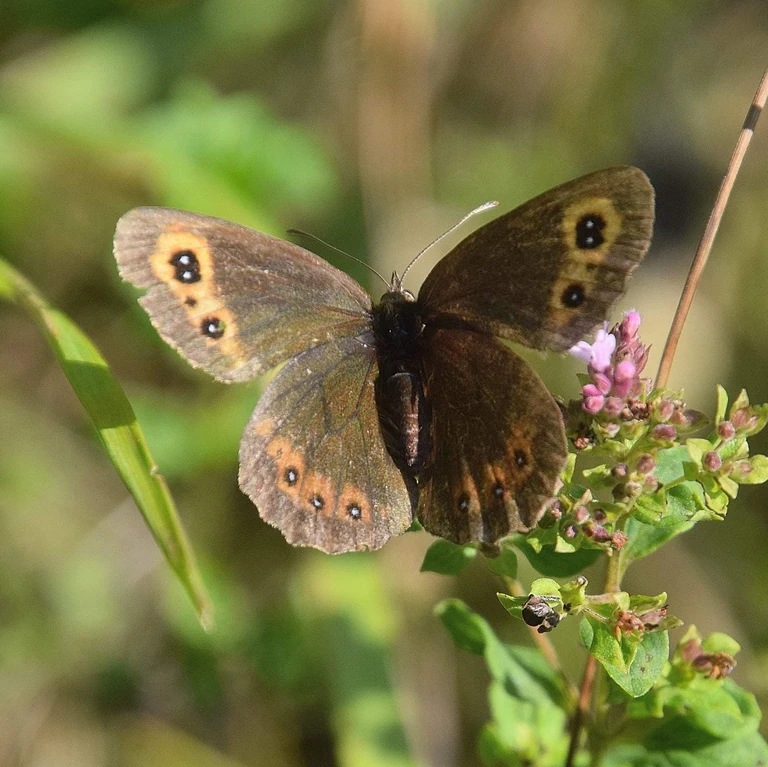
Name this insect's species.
Erebia aethiops
